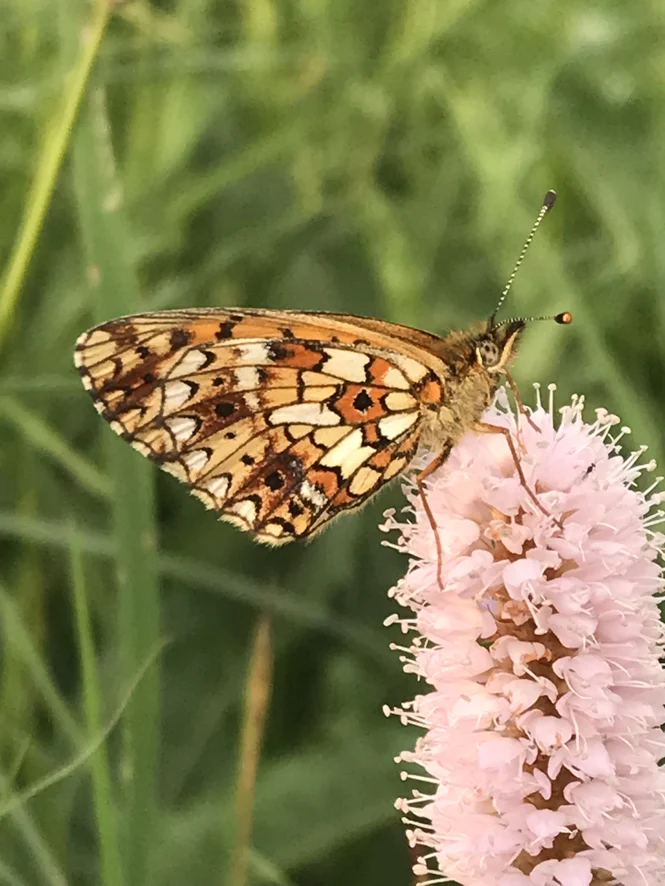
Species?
Boloria selene
